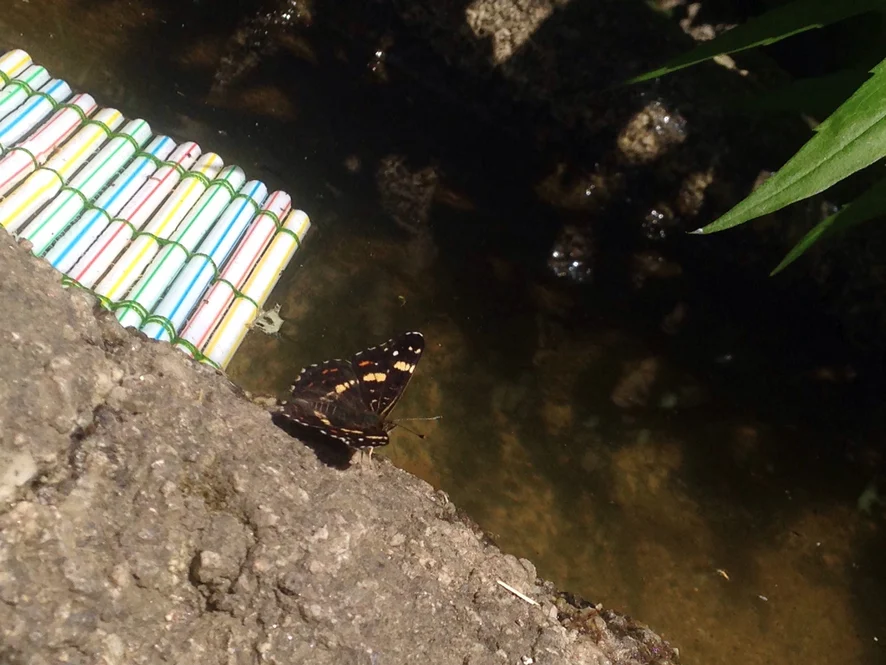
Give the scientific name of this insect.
Araschnia levana
